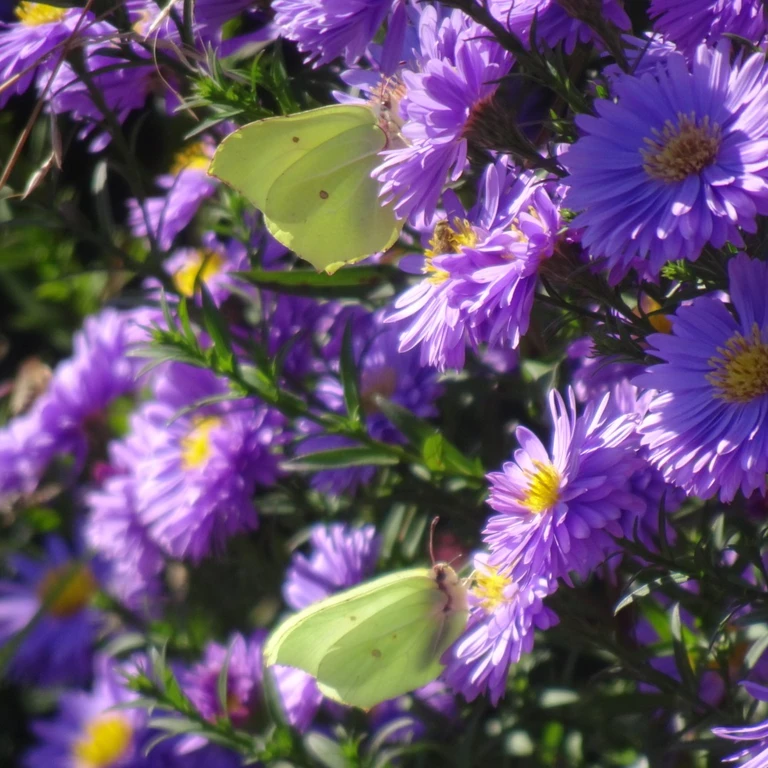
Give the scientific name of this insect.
Gonepteryx rhamni
